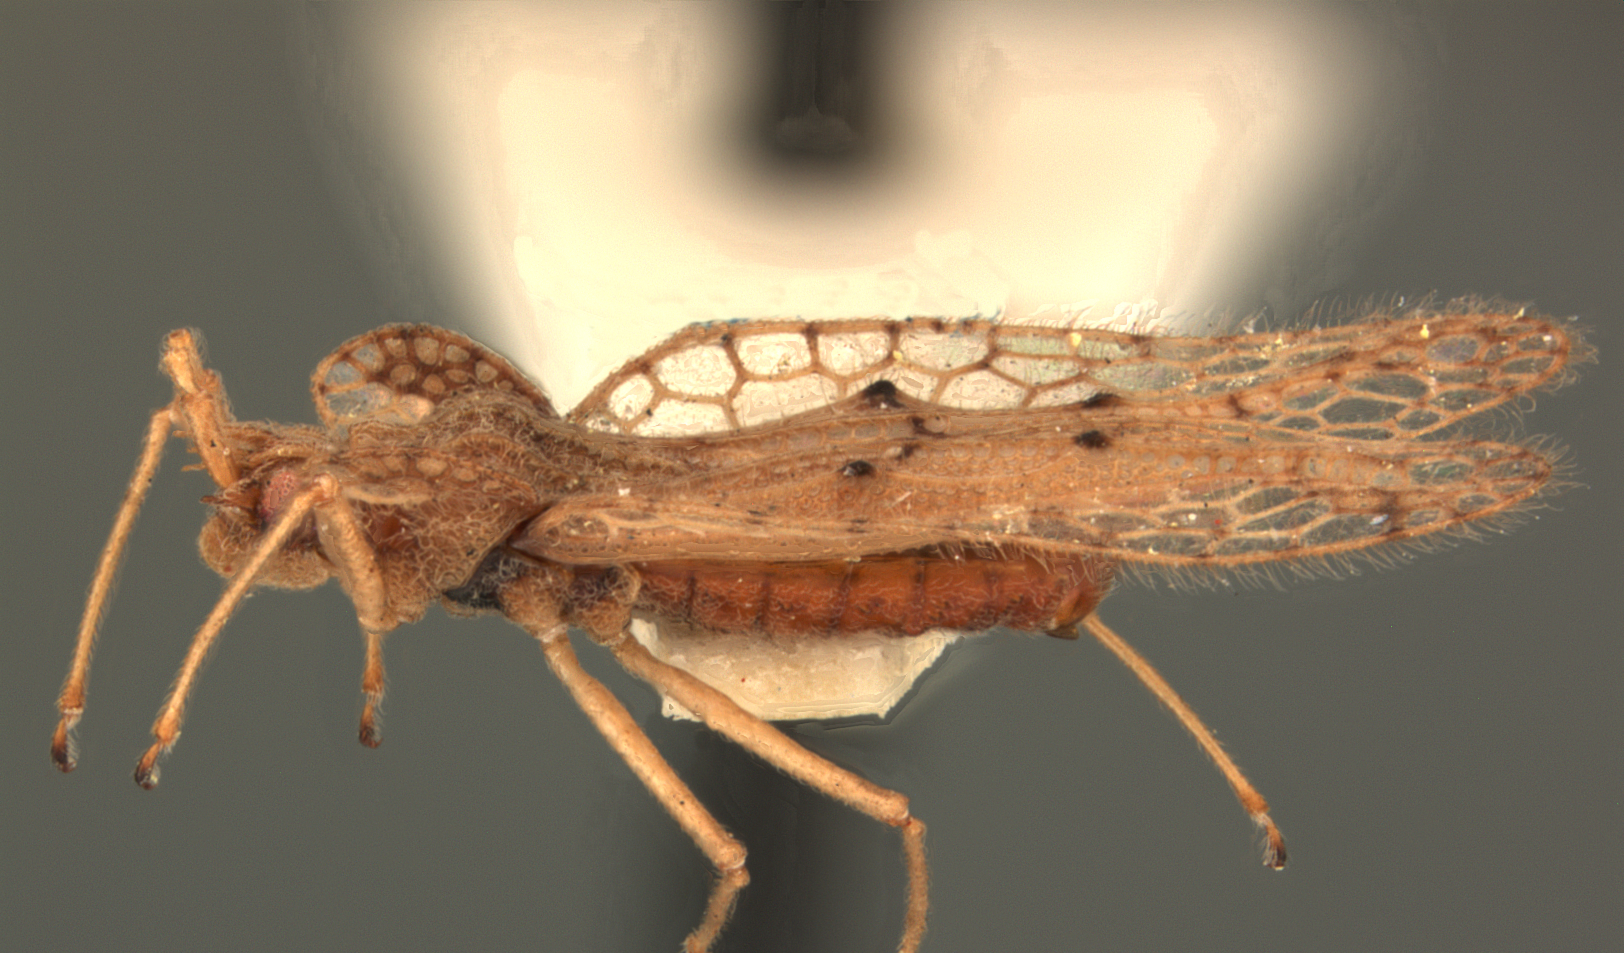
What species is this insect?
Pogonostyla afra
